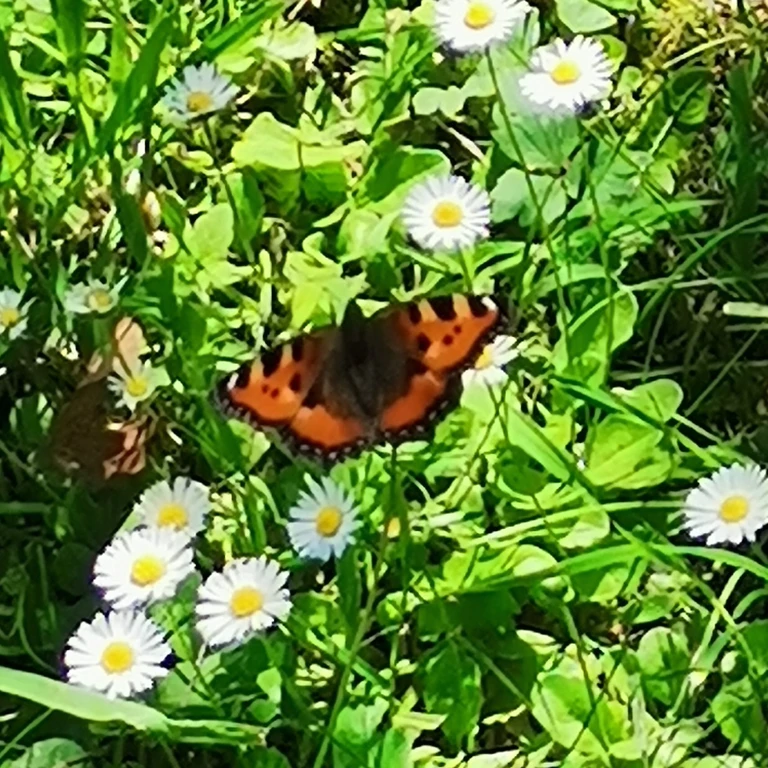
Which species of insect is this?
Aglais urticae
